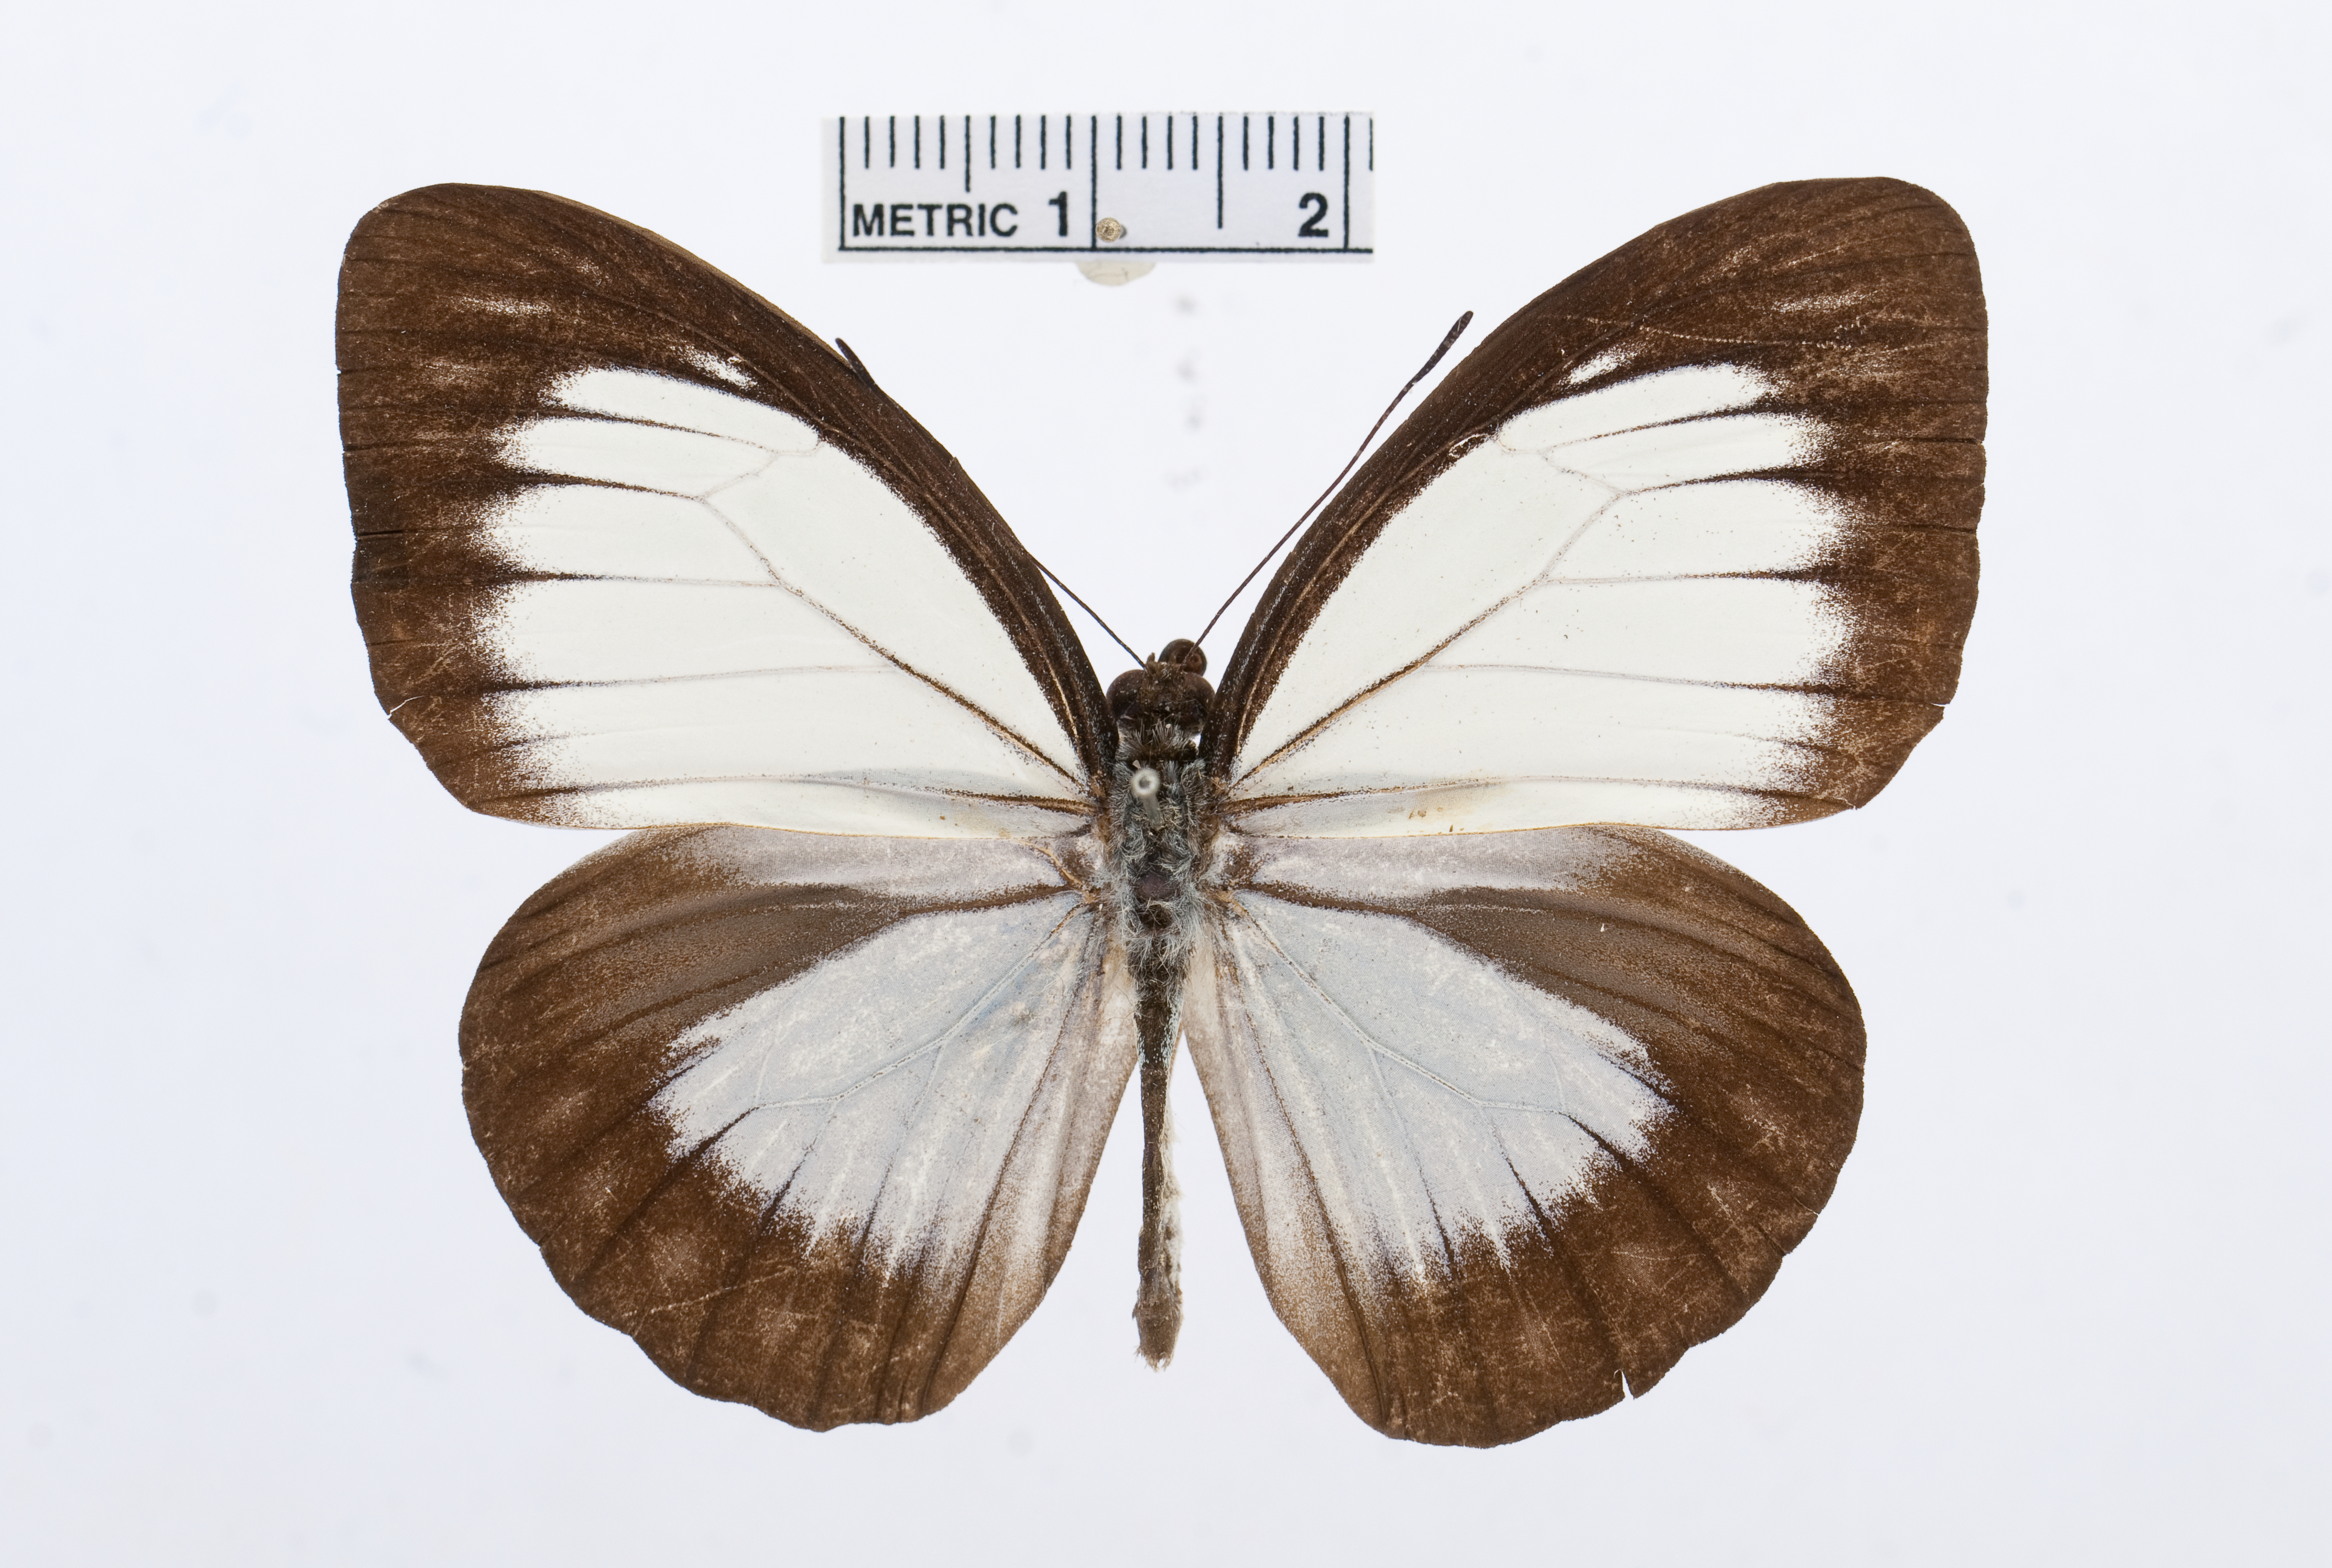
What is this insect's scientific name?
Pareronia jobaea
